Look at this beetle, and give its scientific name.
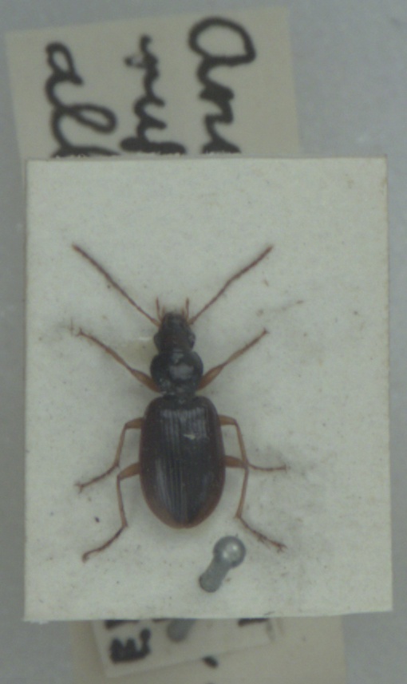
Paranchus albipes
